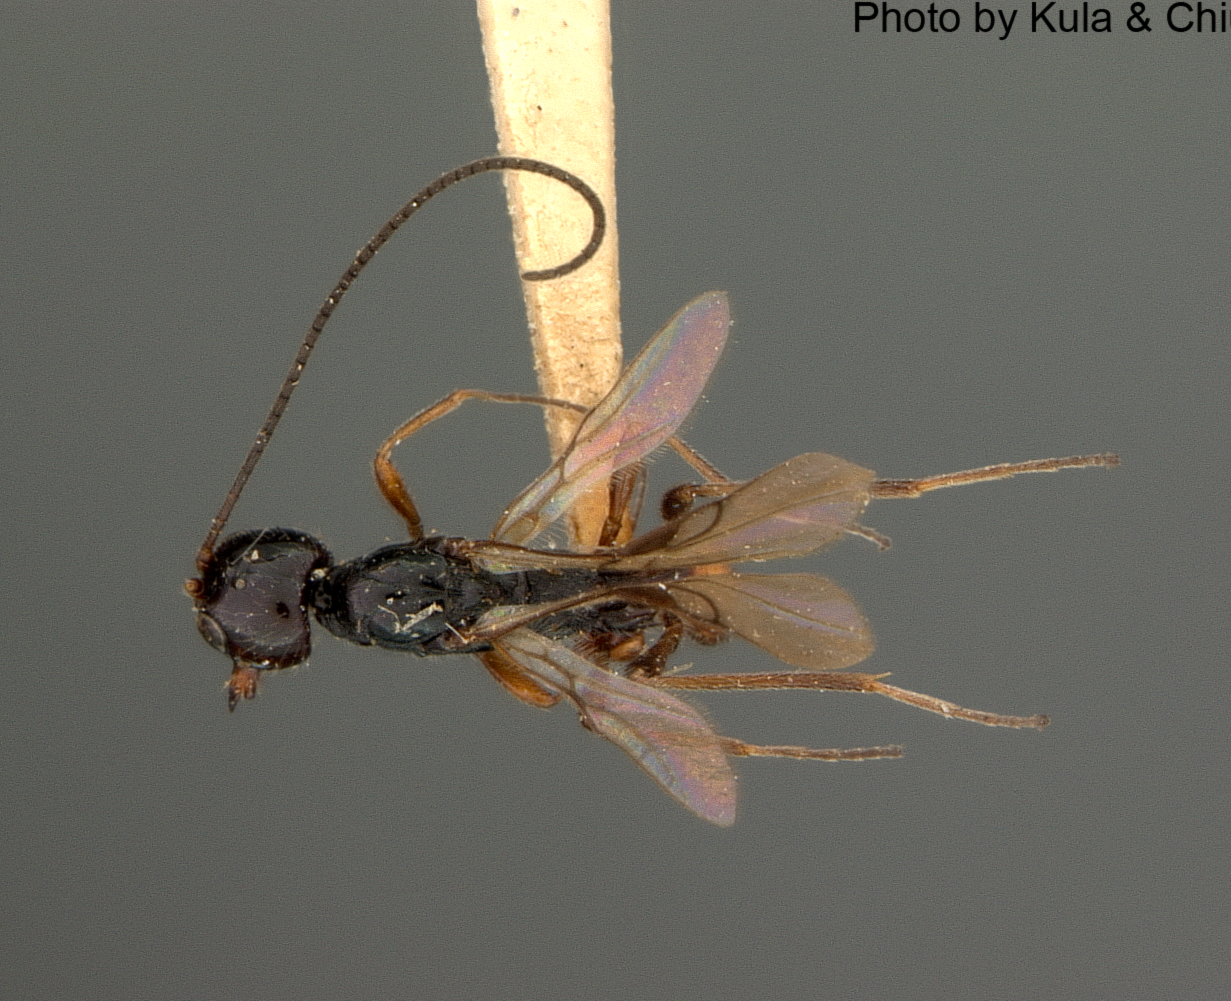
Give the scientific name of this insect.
Coelinidea bakeri
